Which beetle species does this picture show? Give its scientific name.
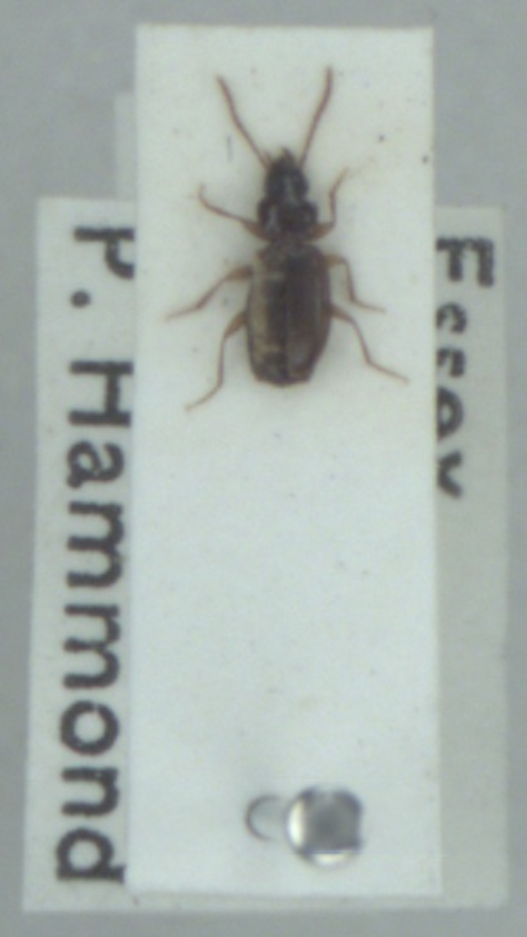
Trechus obtusus
